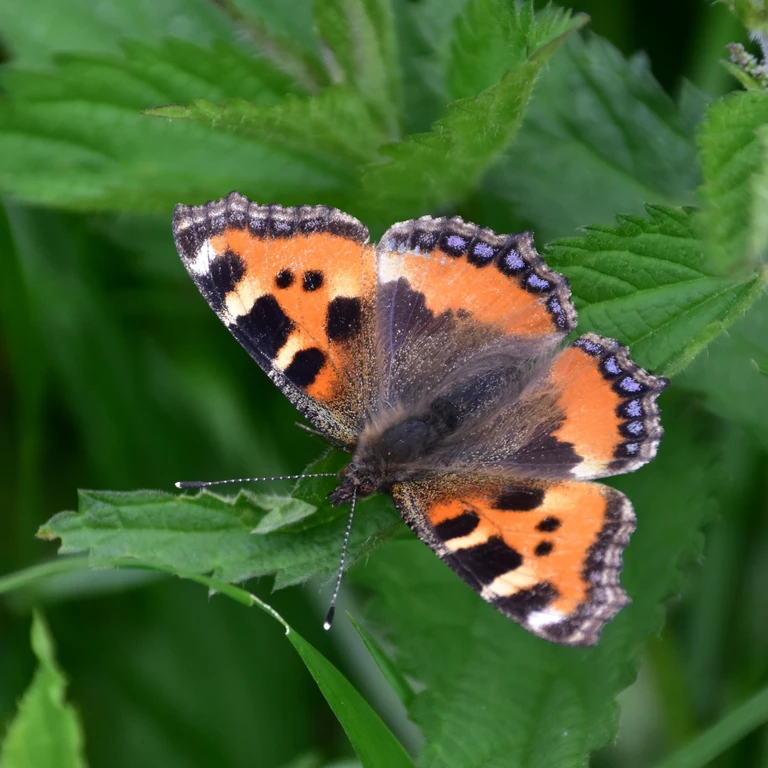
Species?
Aglais urticae
